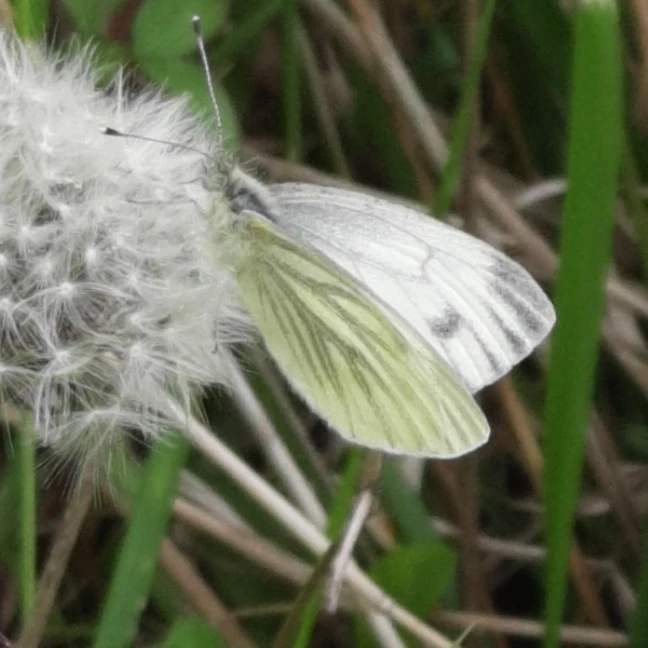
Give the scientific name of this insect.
Pieris napi
